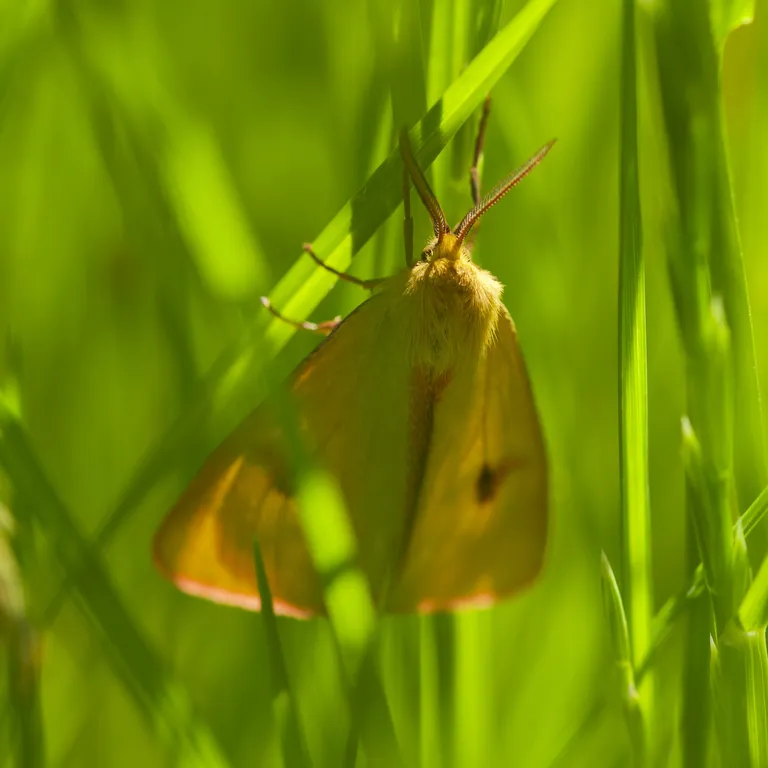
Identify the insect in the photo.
Diacrisia sannio
